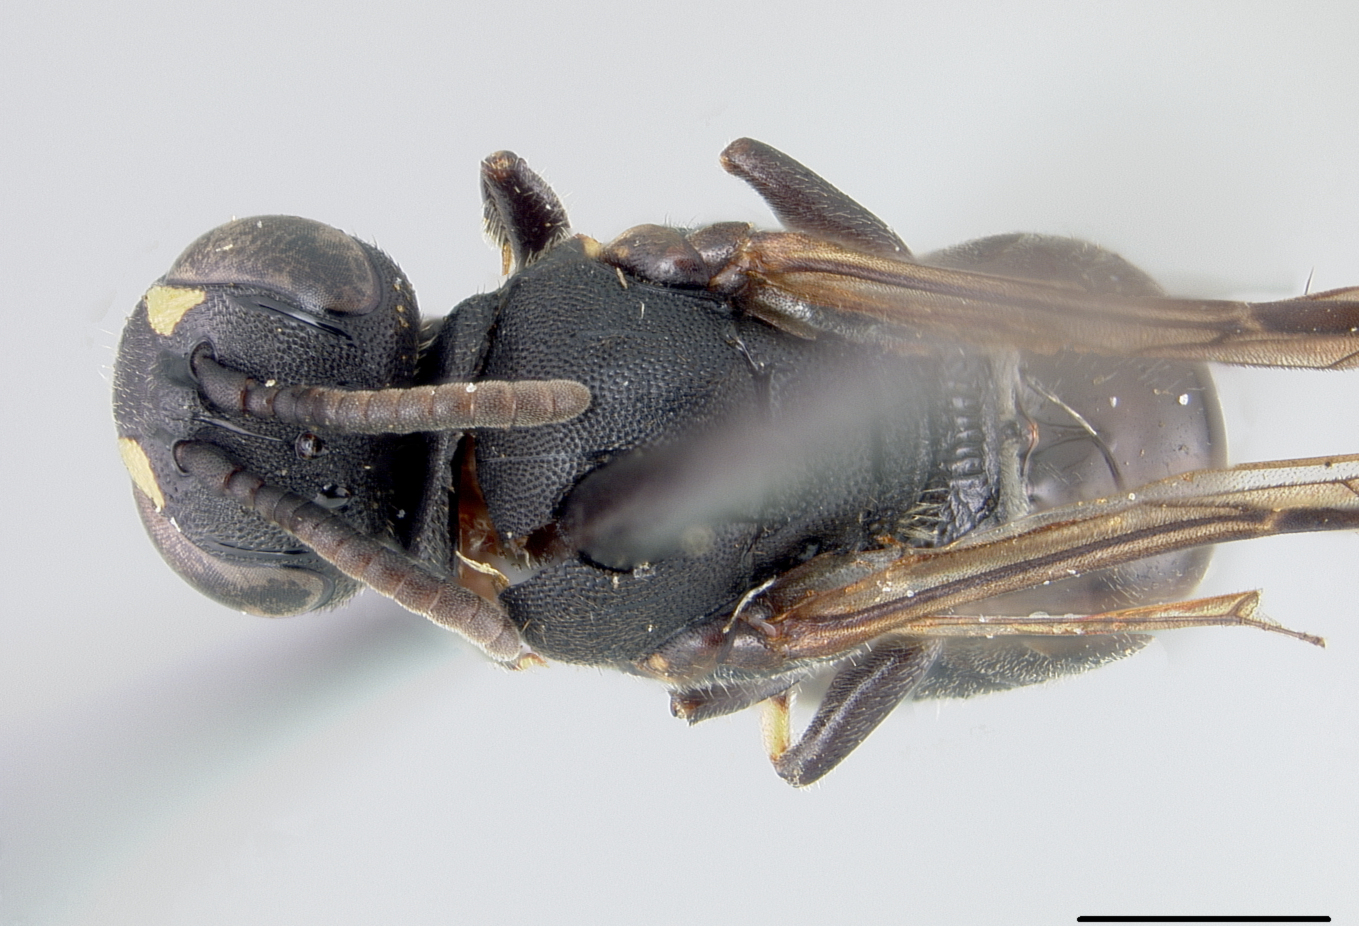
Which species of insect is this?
Hylaeus lavrushini
